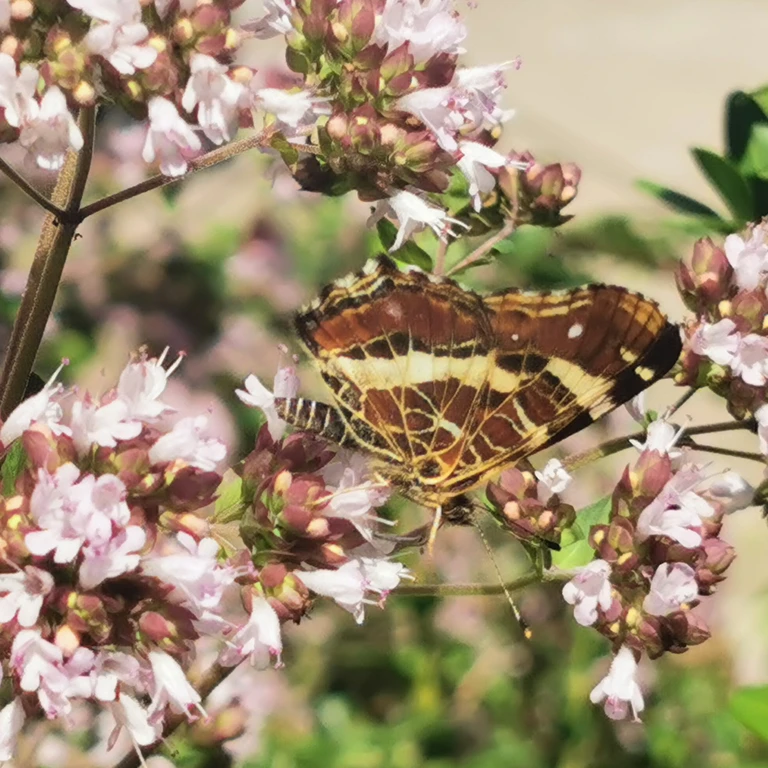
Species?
Araschnia levana
